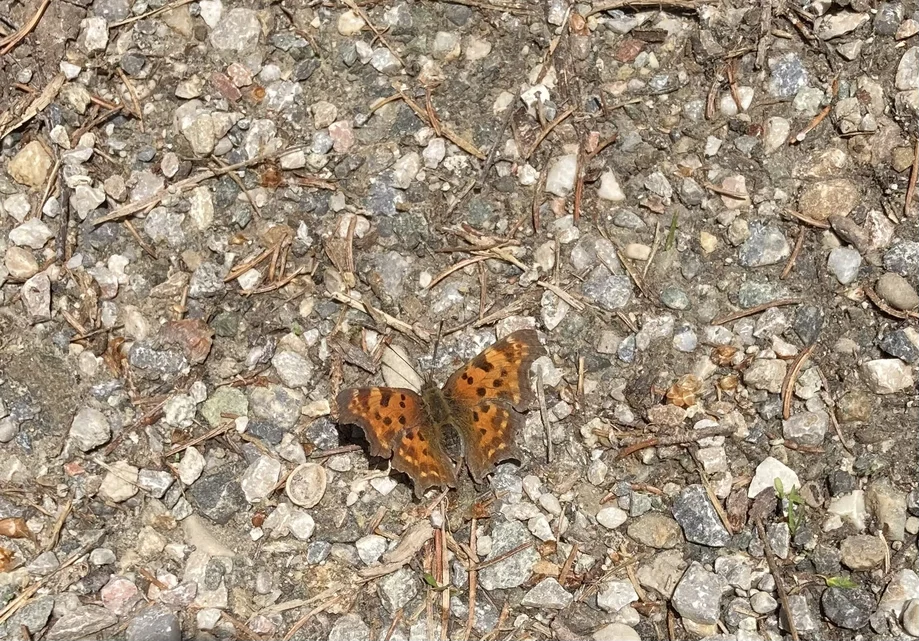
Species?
Polygonia c-album
